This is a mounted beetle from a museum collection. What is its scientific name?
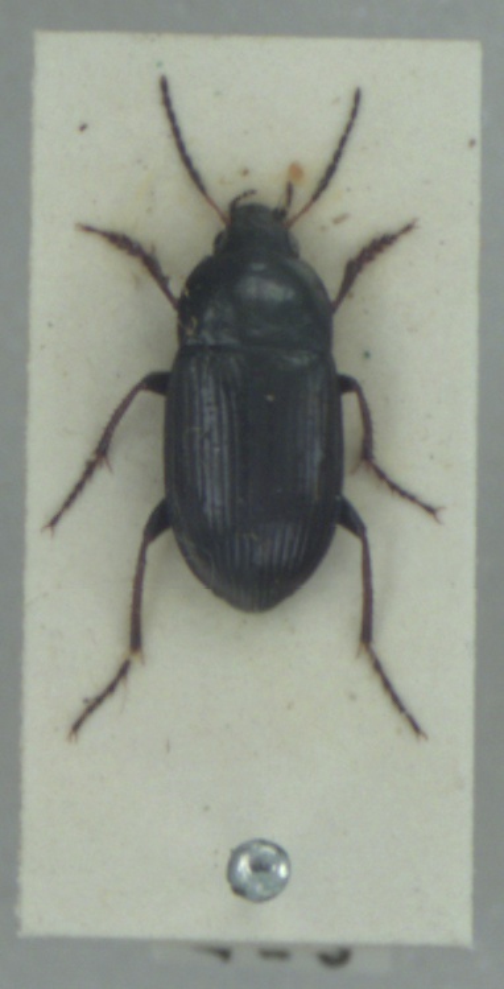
Amara similata
